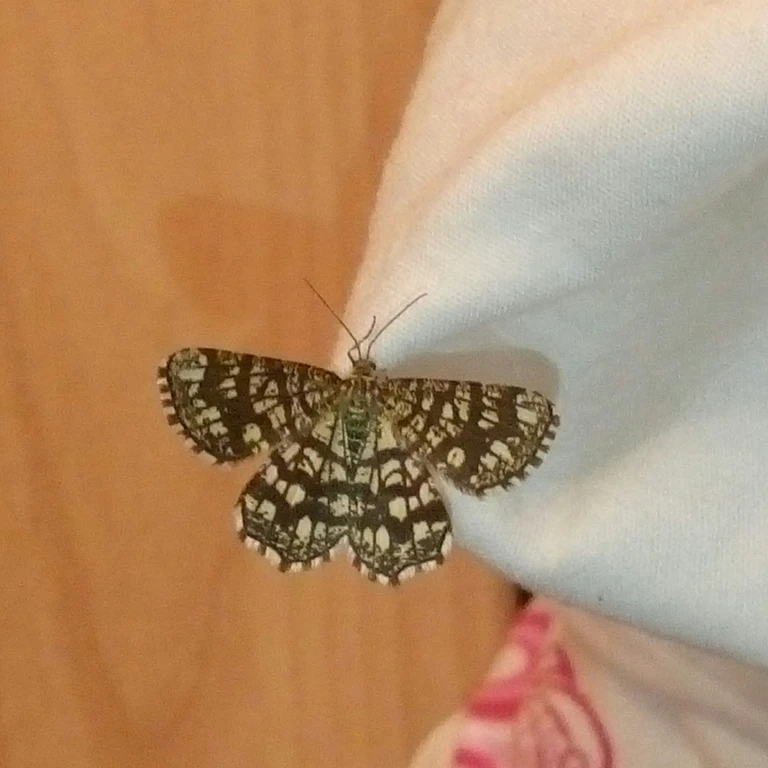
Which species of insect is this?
Chiasmia clathrata
